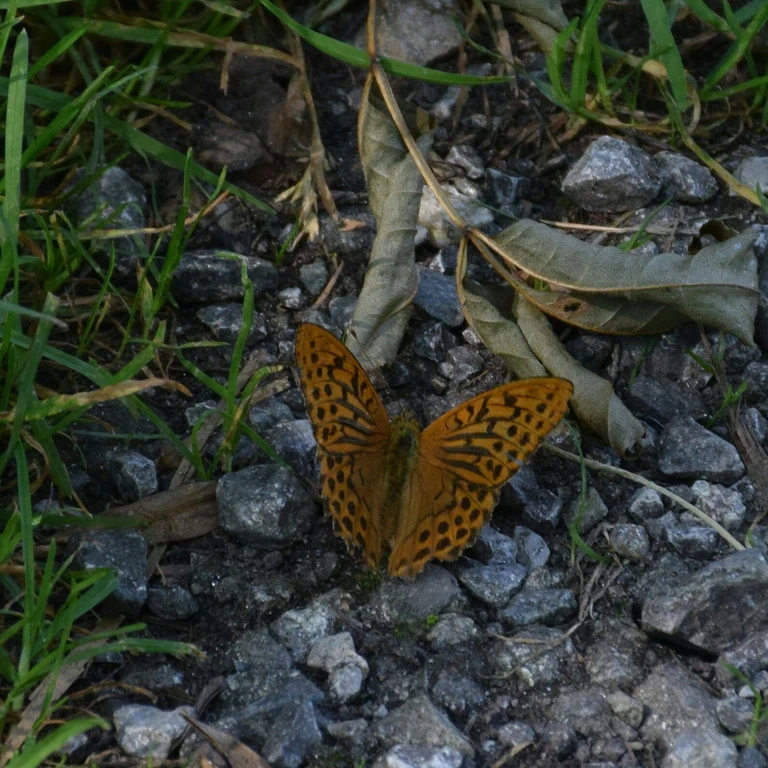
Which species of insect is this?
Argynnis paphia
